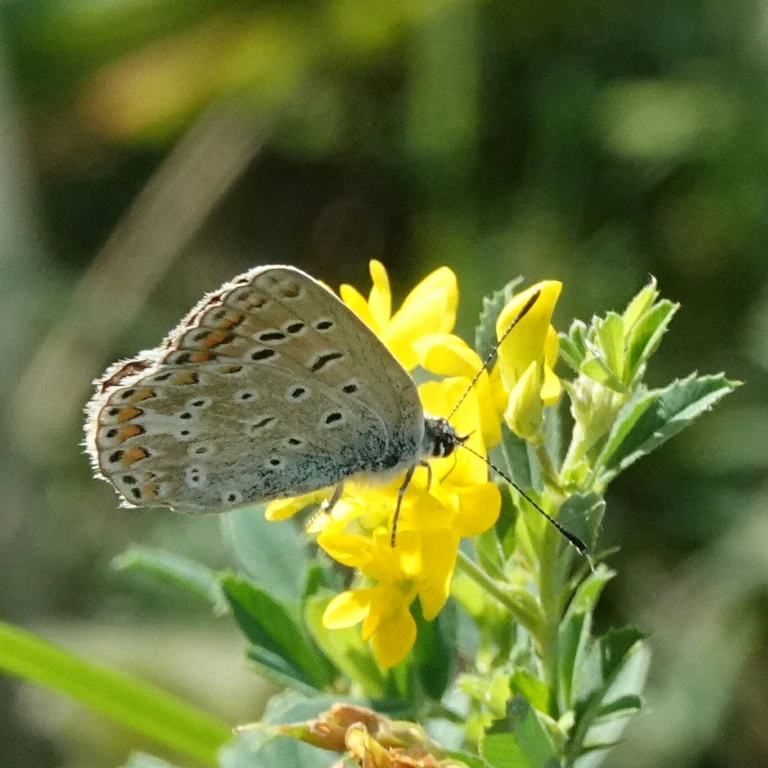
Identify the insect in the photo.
Polyommatus icarus
